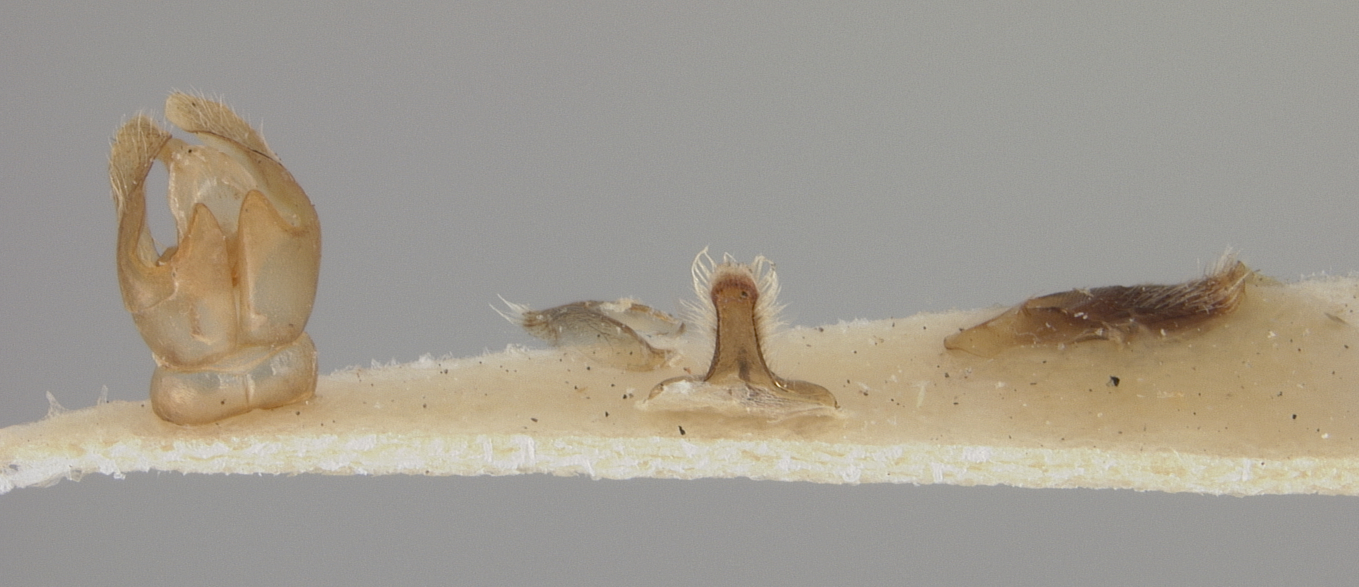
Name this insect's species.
Andrena placata
